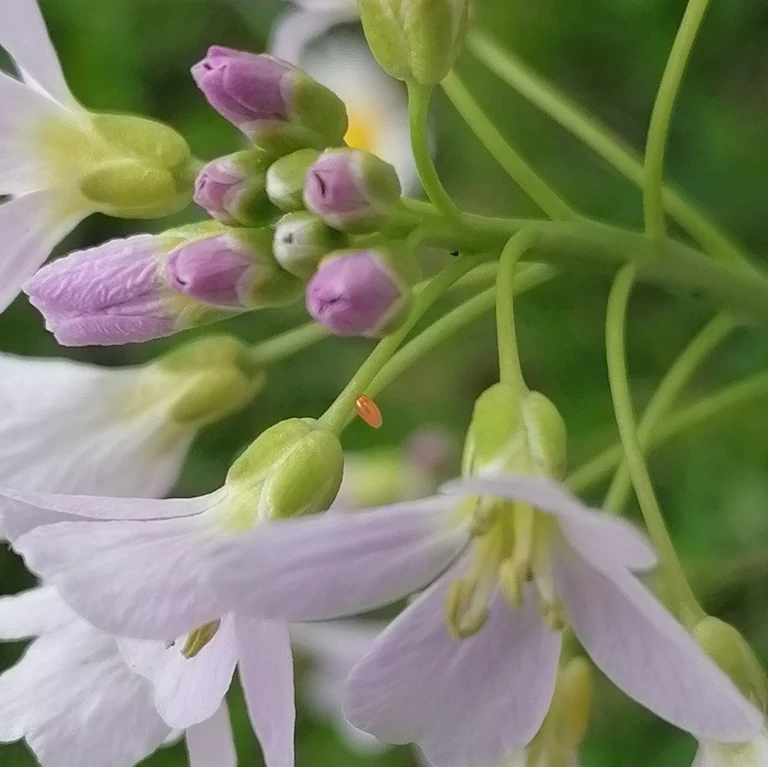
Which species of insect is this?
Anthocharis cardamines
